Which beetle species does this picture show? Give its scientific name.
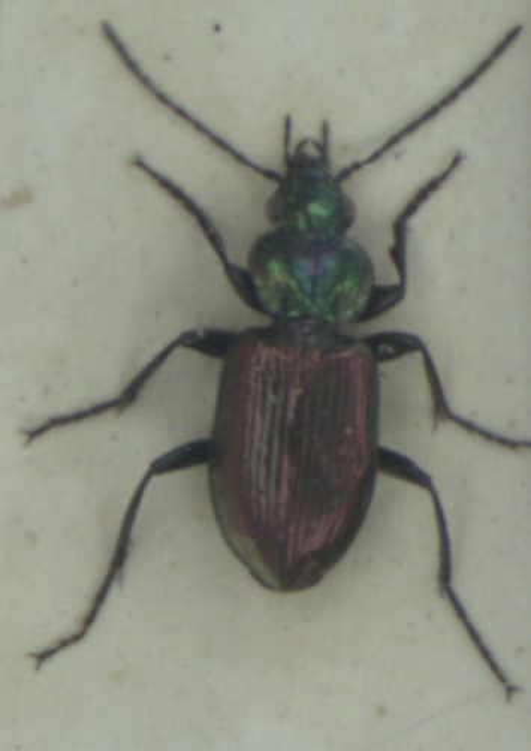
Agonum sexpunctatum
